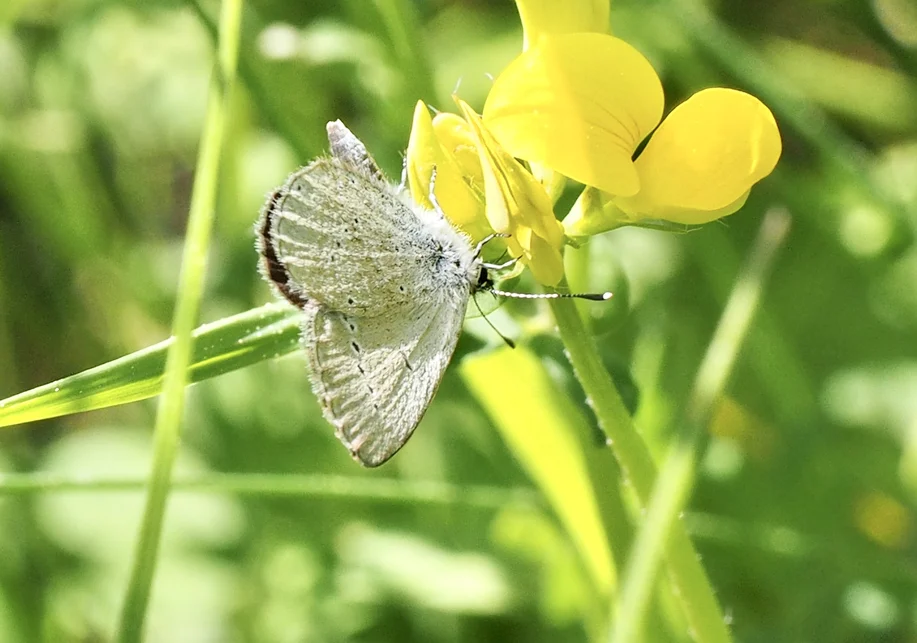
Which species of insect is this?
Cupido minimus
